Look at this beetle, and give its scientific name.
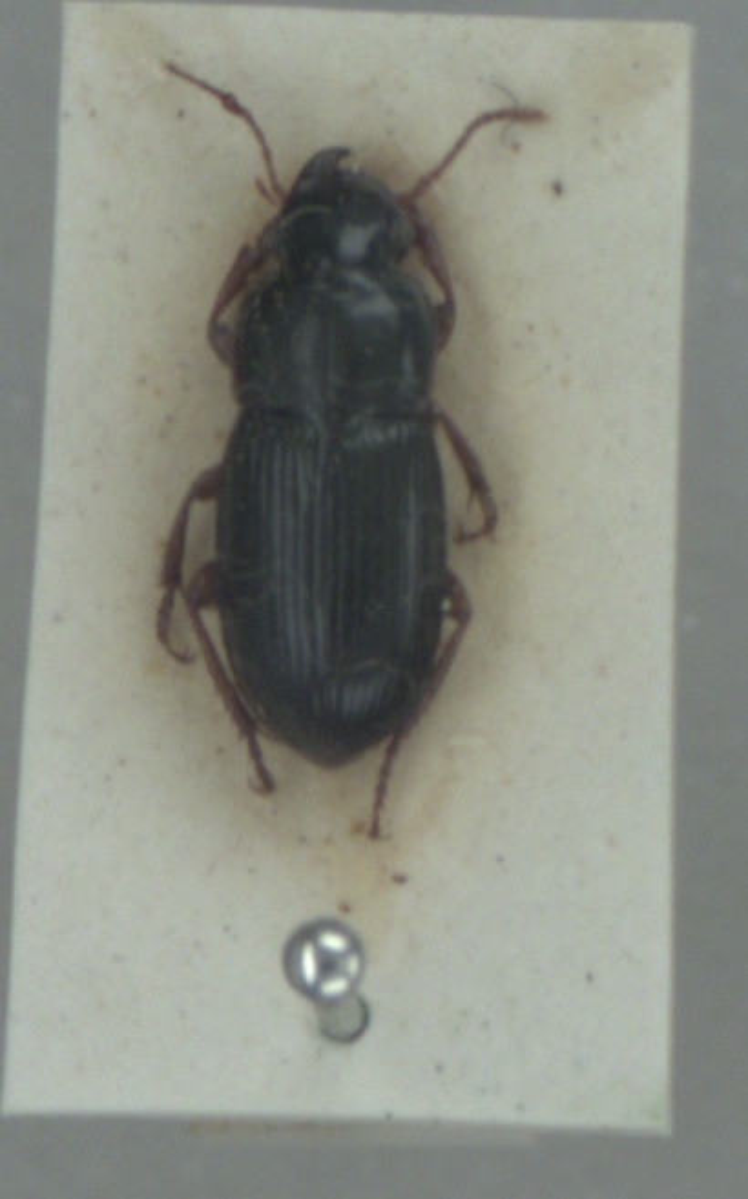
Harpalus latus
